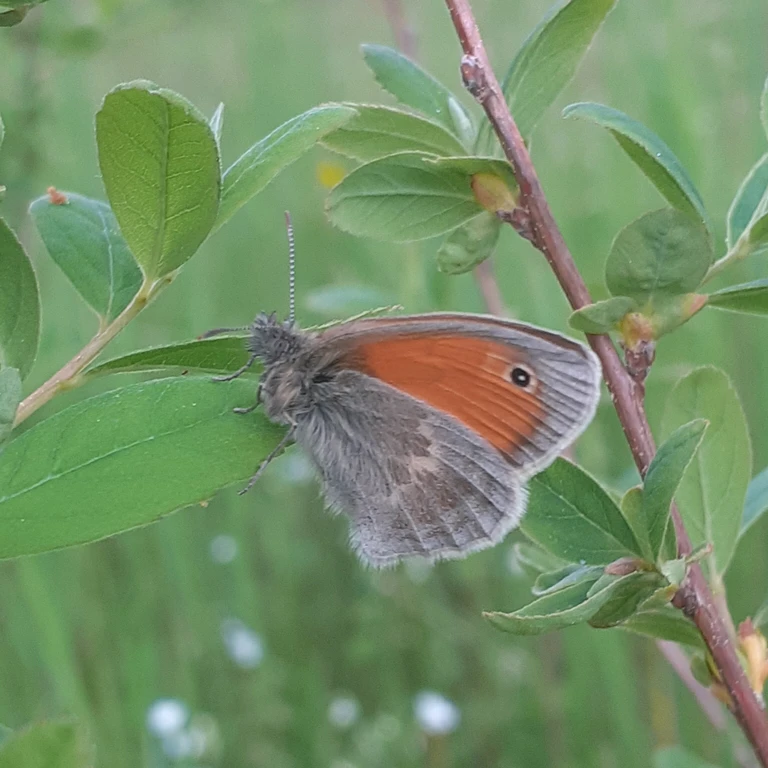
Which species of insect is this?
Coenonympha pamphilus
